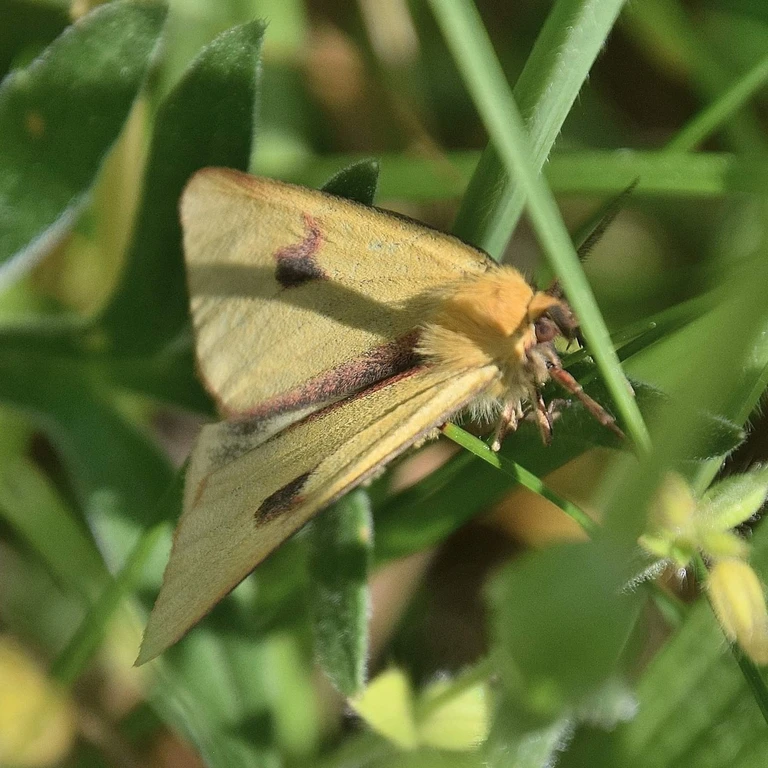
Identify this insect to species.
Diacrisia sannio
